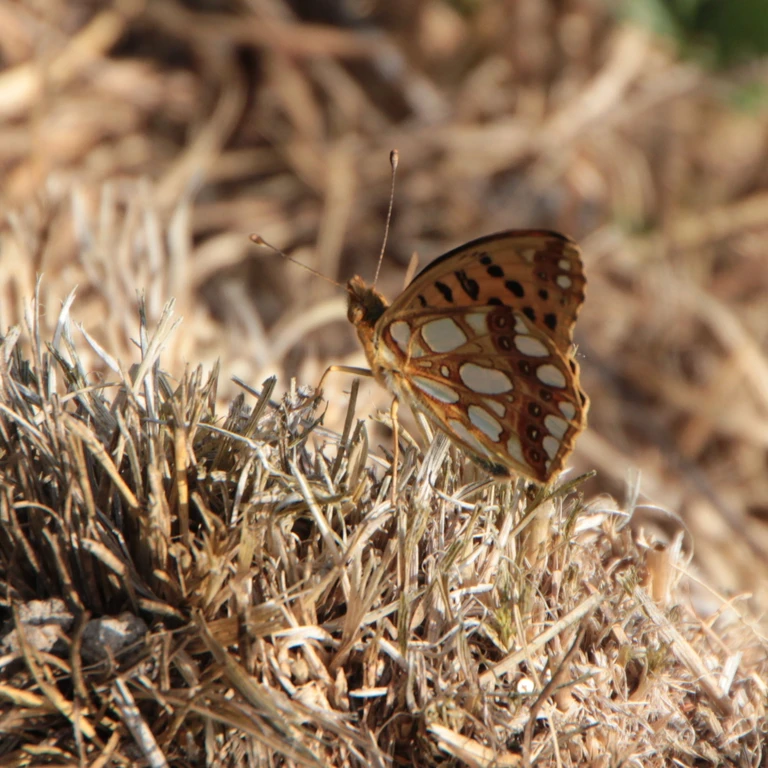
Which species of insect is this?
Issoria lathonia
